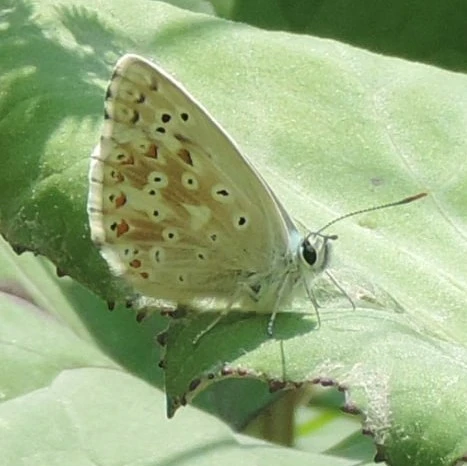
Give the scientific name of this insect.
Lysandra coridon
